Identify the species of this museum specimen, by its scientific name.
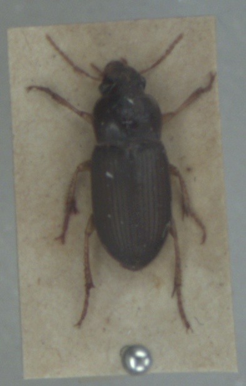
Harpalus smaragdinus
